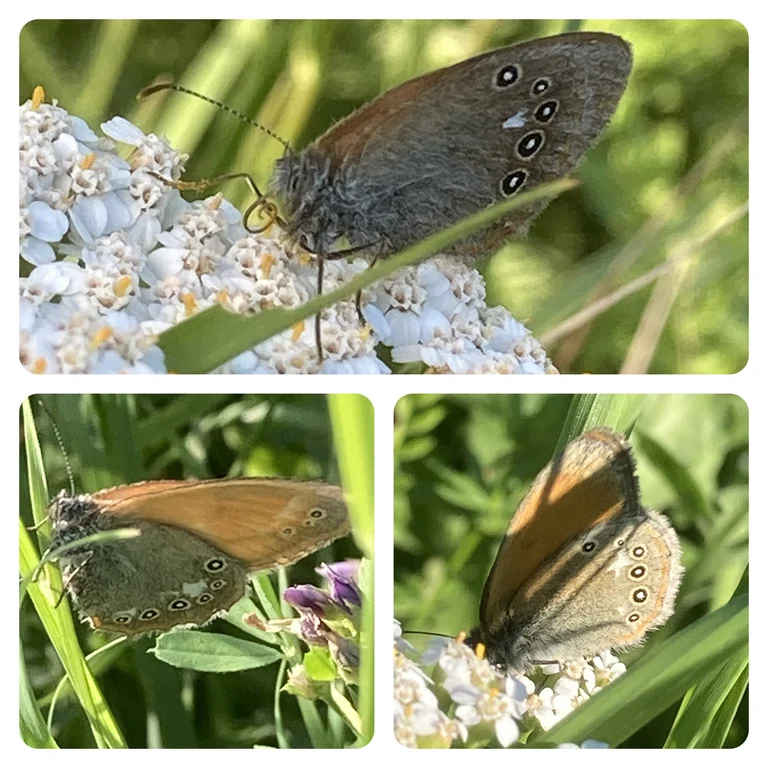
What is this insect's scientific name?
Coenonympha glycerion (also Coenonympha iphis)
